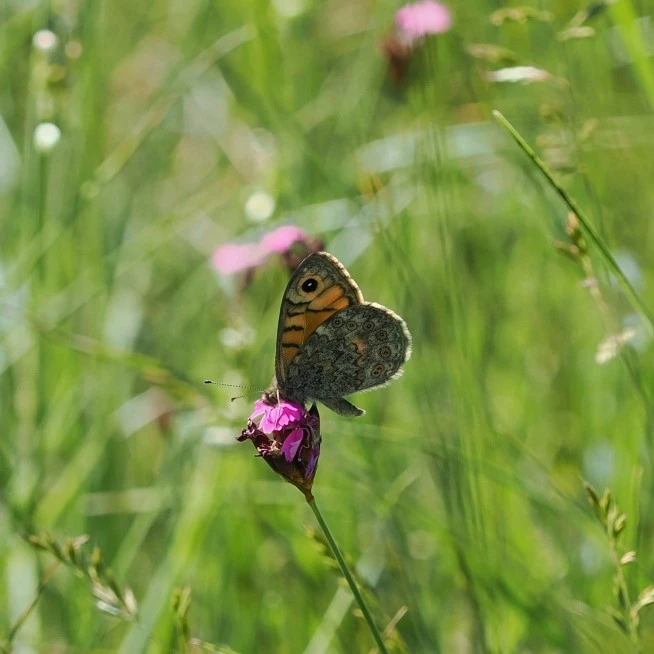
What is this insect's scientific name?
Lasiommata megera (also Pararge megera)
